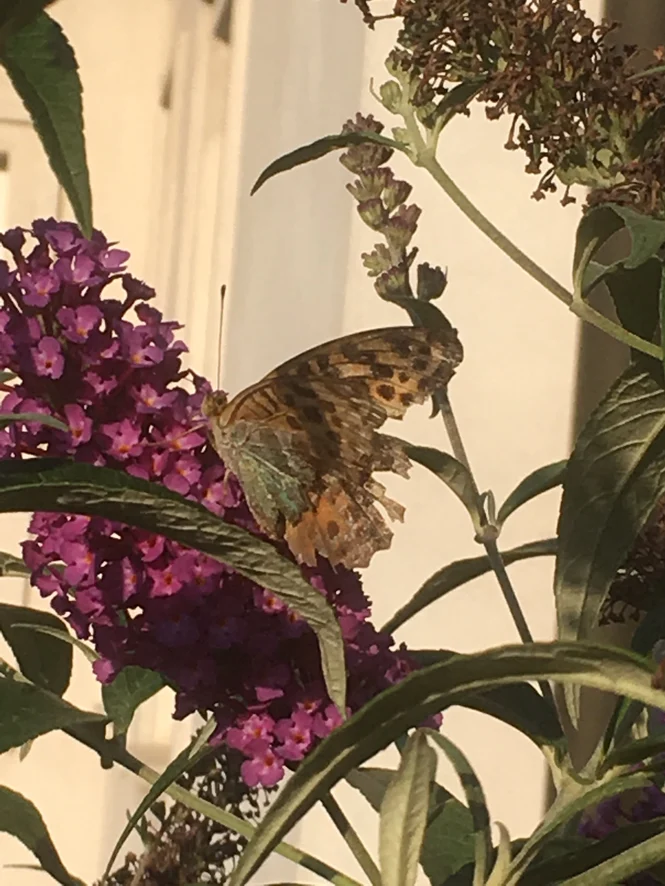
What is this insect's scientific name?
Argynnis paphia
